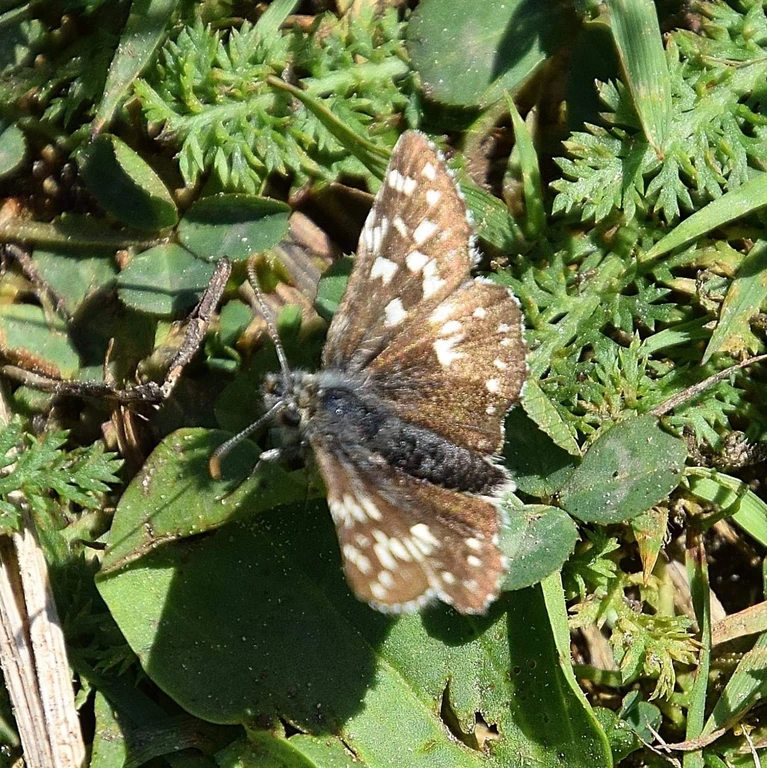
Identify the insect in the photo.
Pyrgus malvae
